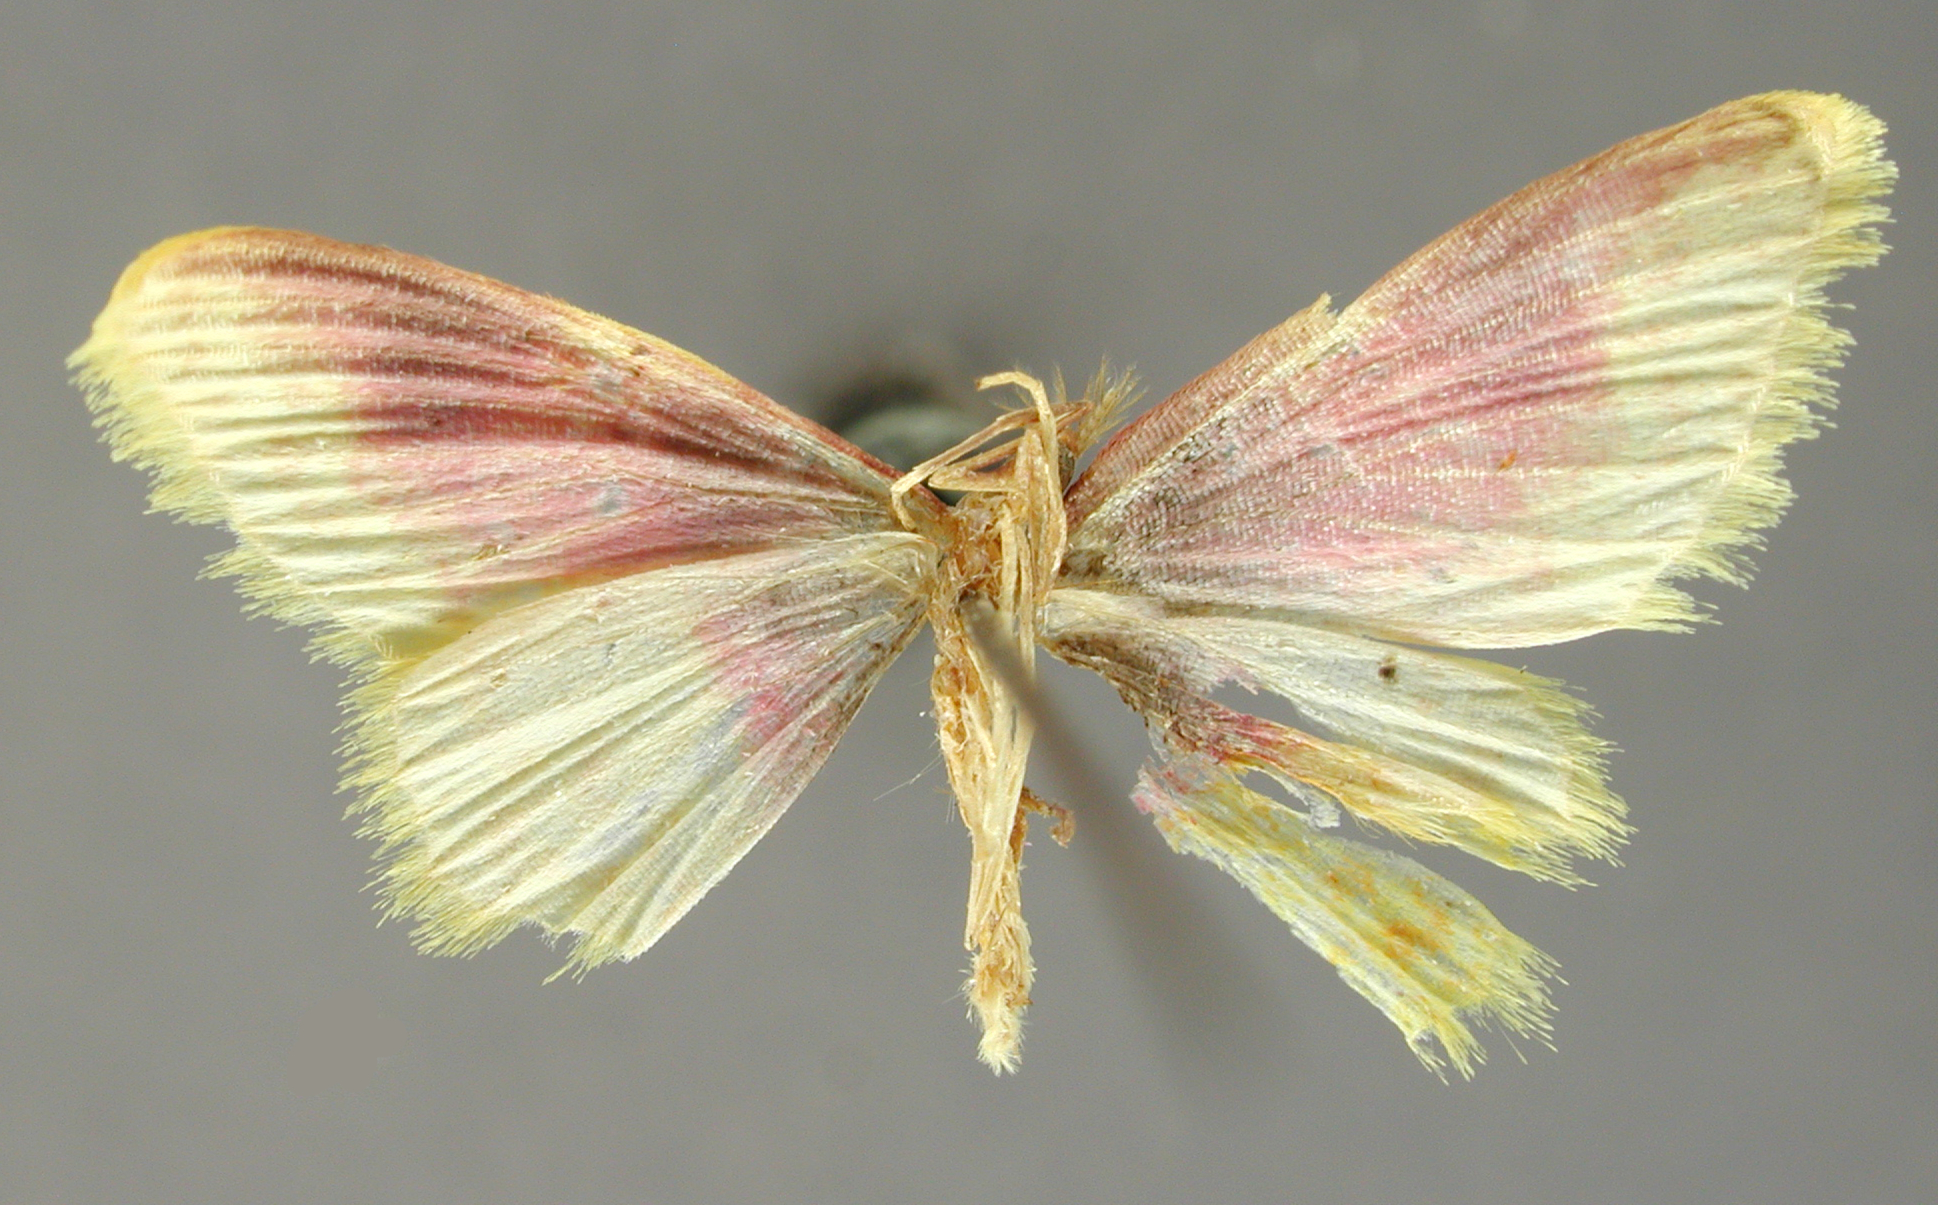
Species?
Cambogia inflammata
